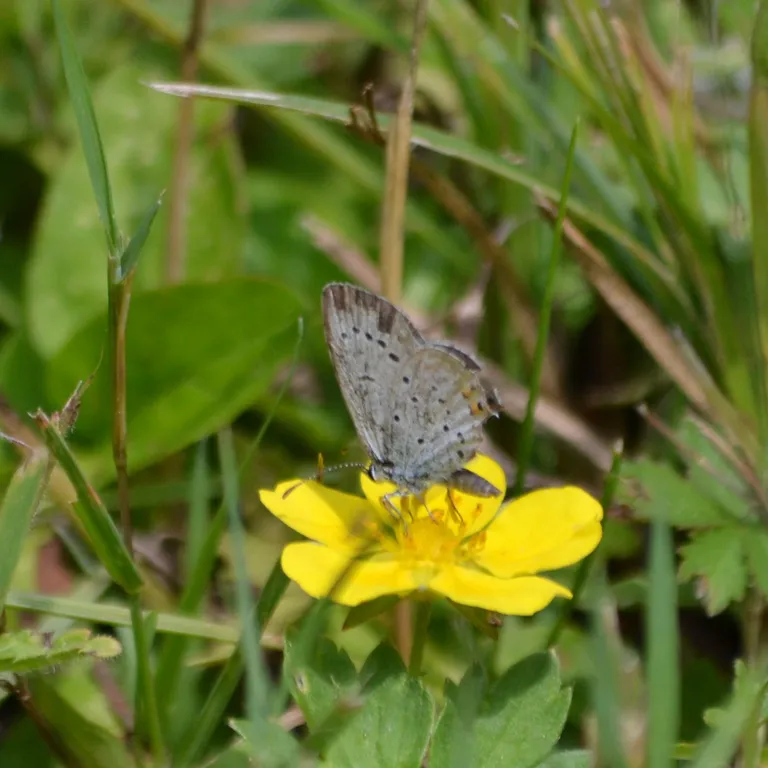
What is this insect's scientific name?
Cupido argiades (also Elkalyce argiades)
